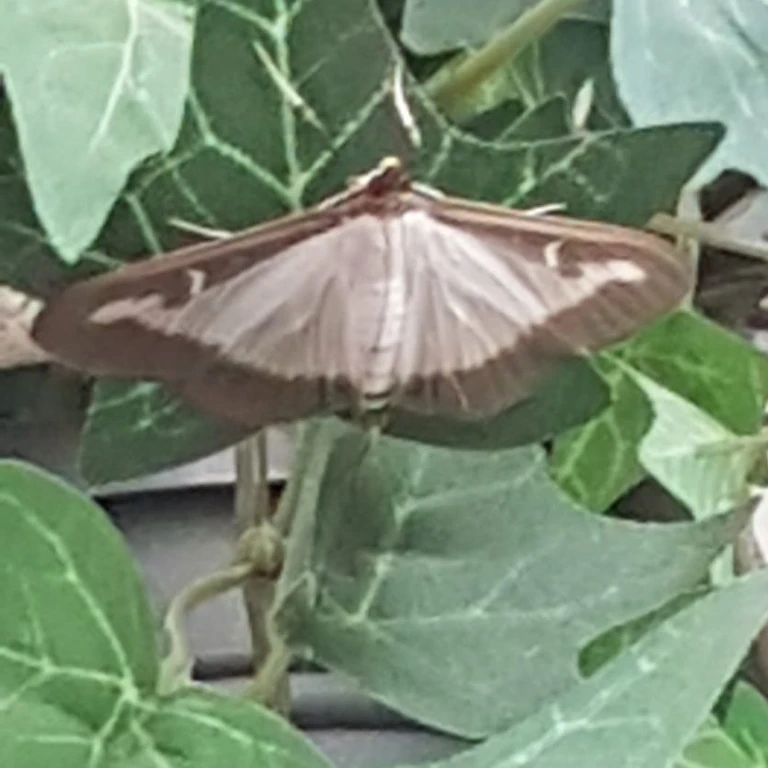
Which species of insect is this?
Cydalima perspectalis
